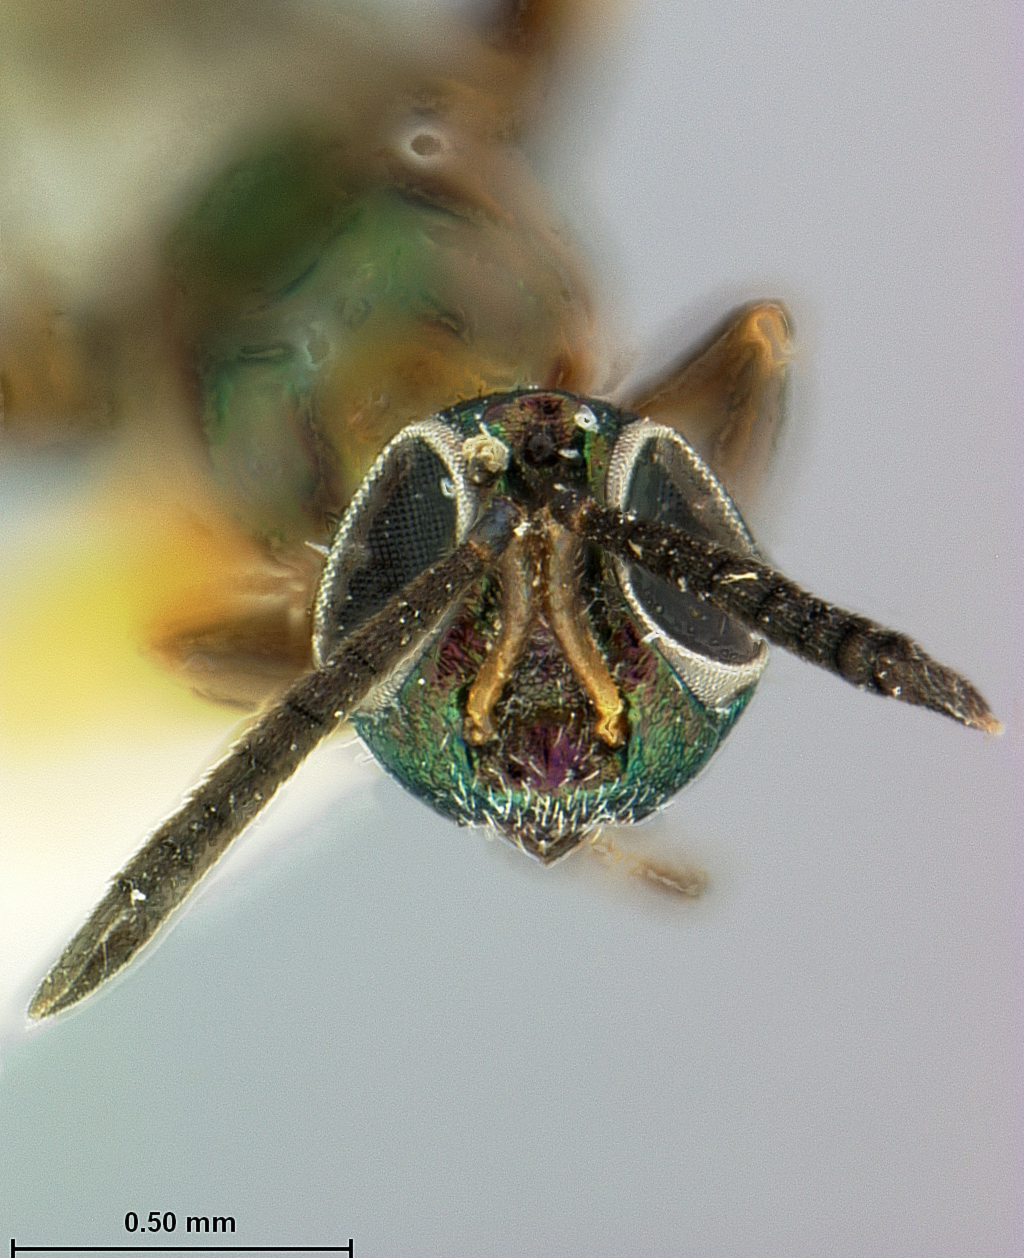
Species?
Anastatus japonicus
